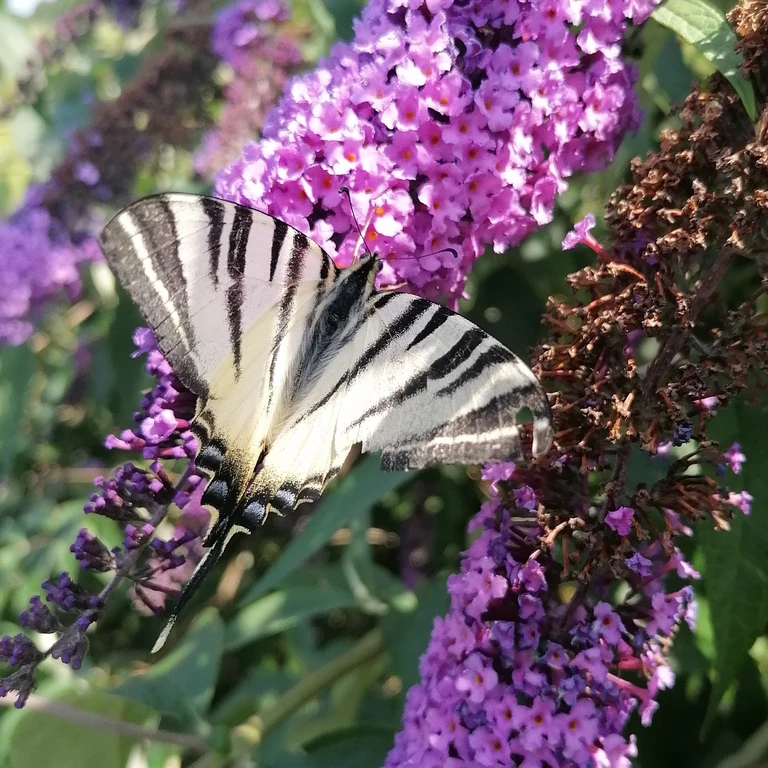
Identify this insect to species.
Iphiclides podalirius
